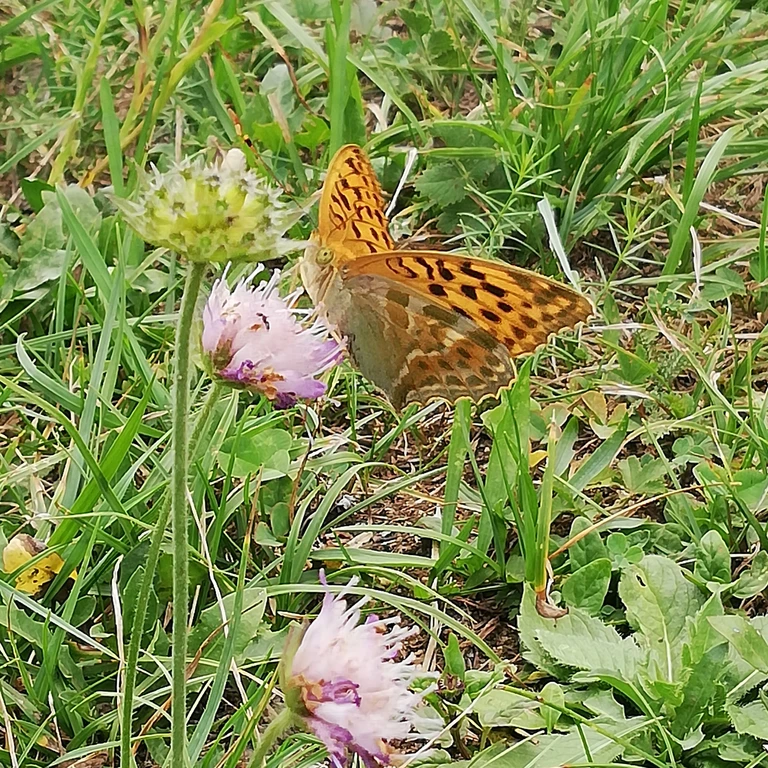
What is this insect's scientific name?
Argynnis paphia
